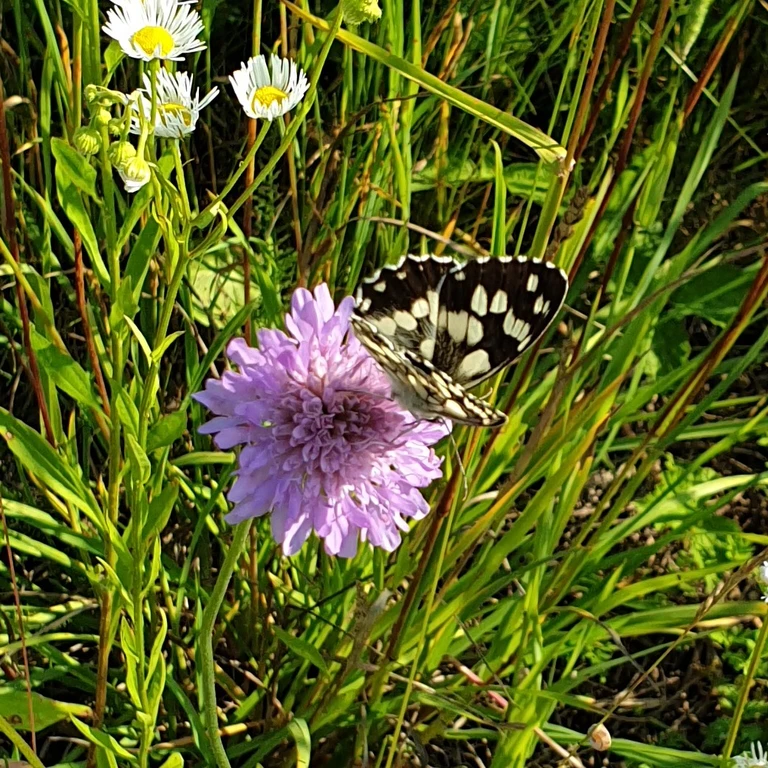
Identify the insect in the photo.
Melanargia galathea
